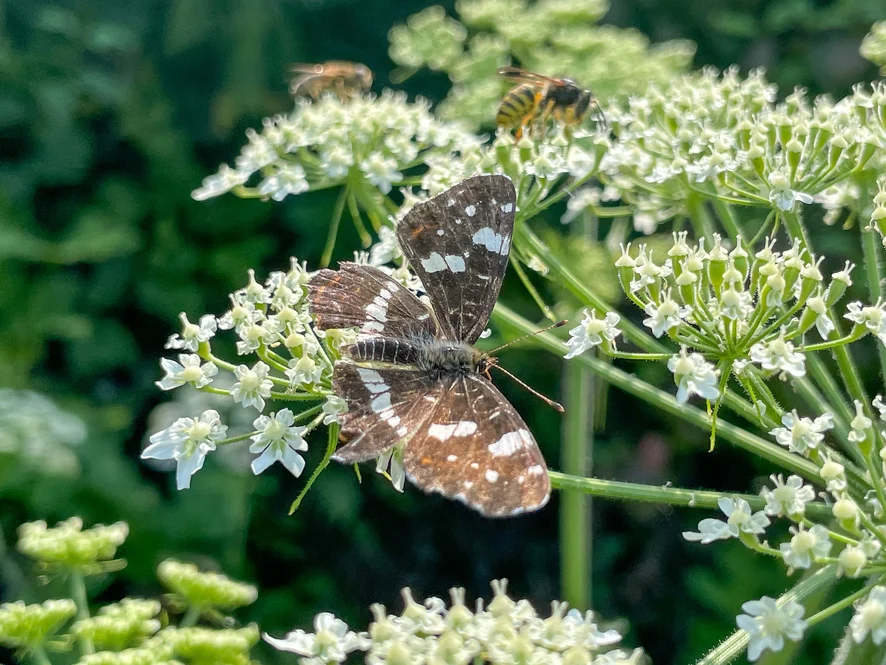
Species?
Araschnia levana
